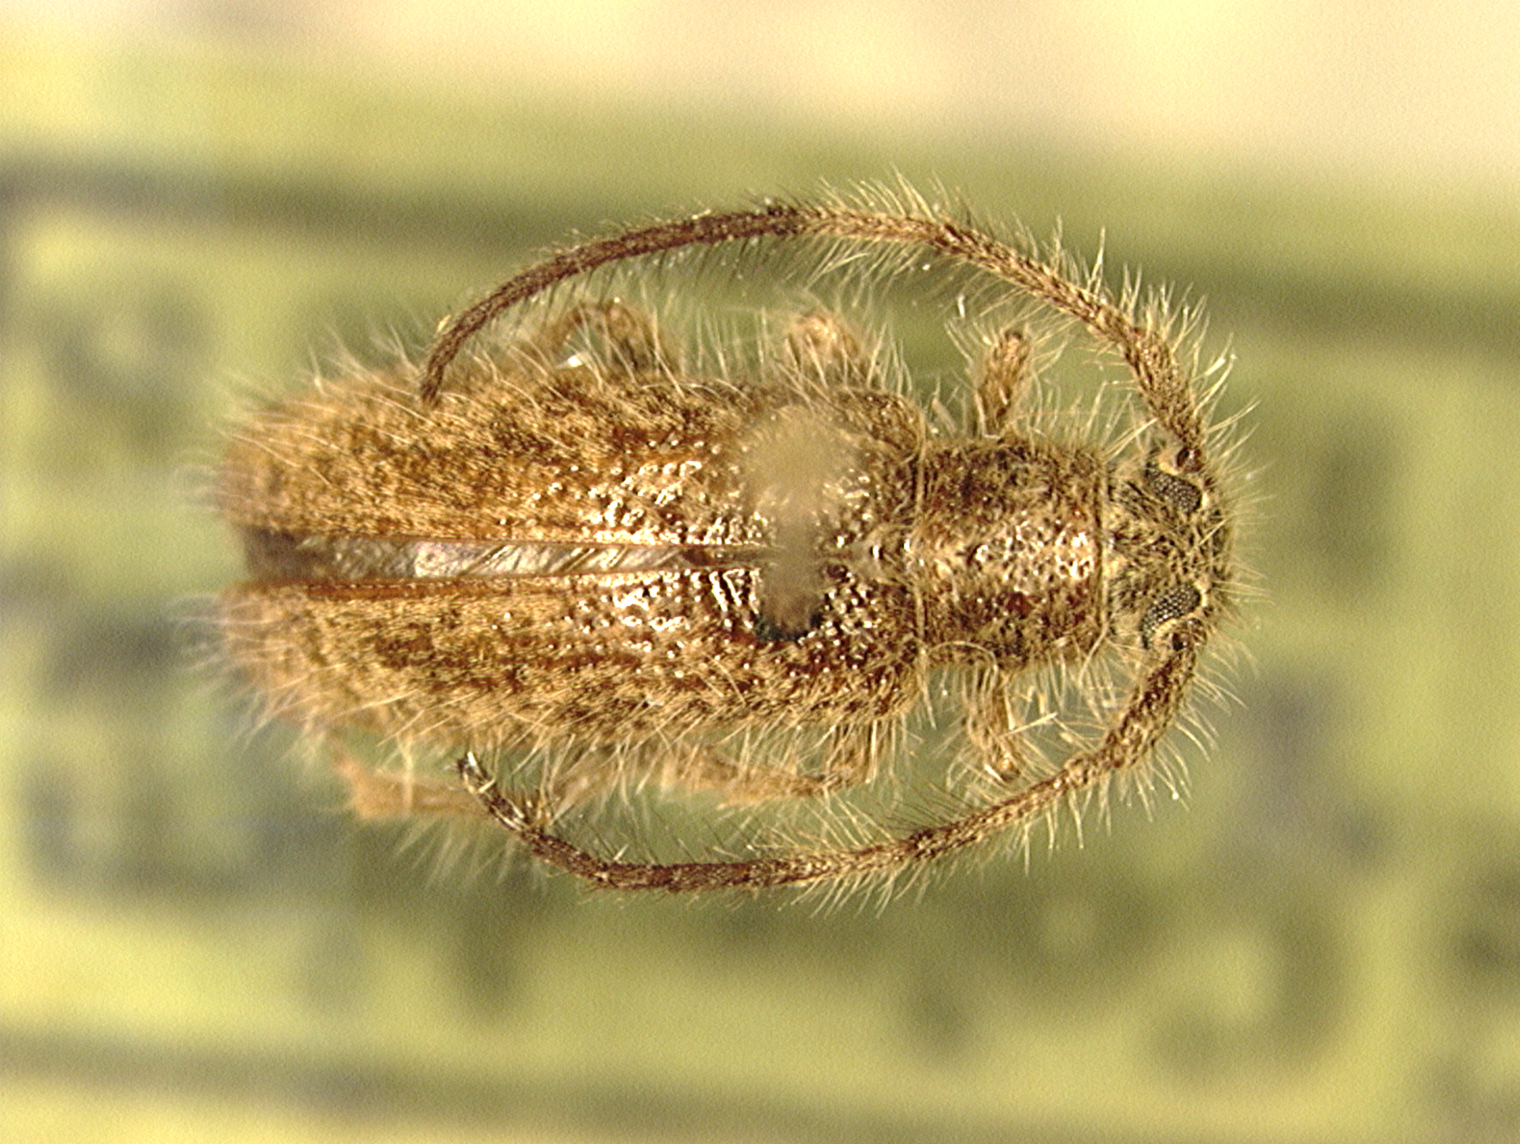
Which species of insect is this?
Eupogonius columbianus
